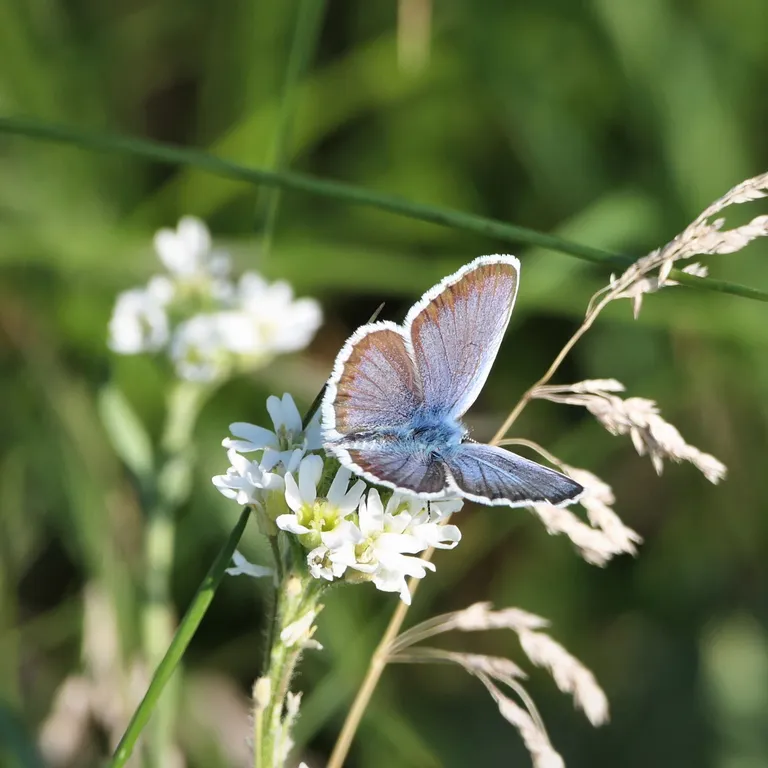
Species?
Plebejus argus
